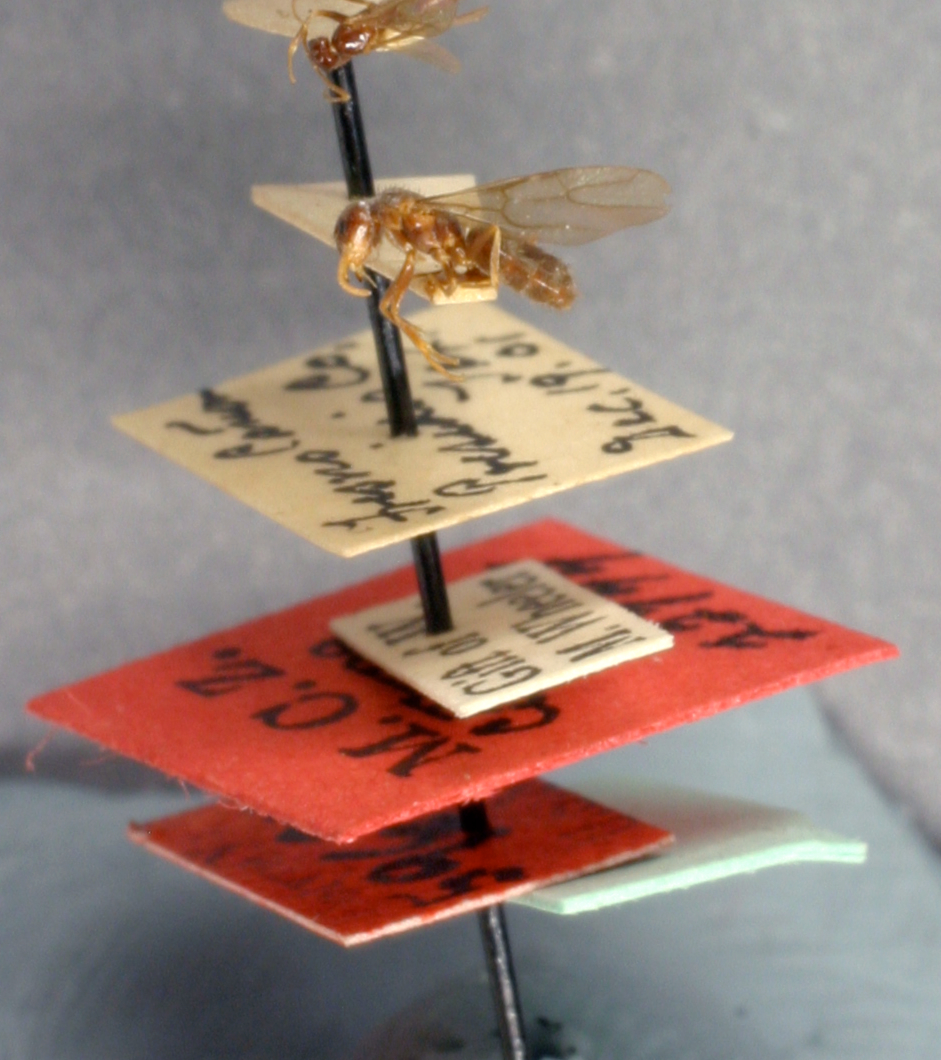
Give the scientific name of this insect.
Prenolepis bruesii
